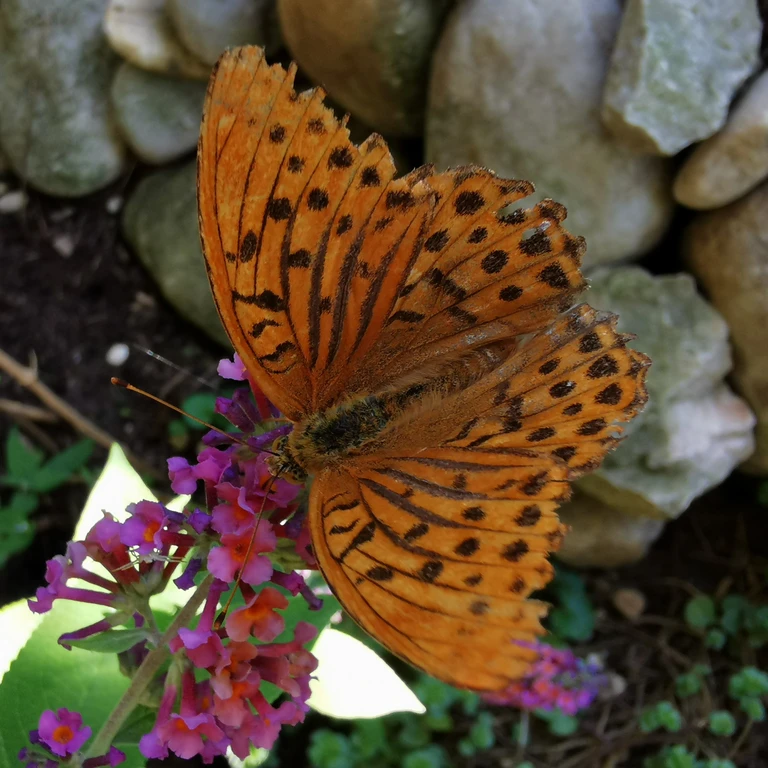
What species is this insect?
Argynnis paphia
